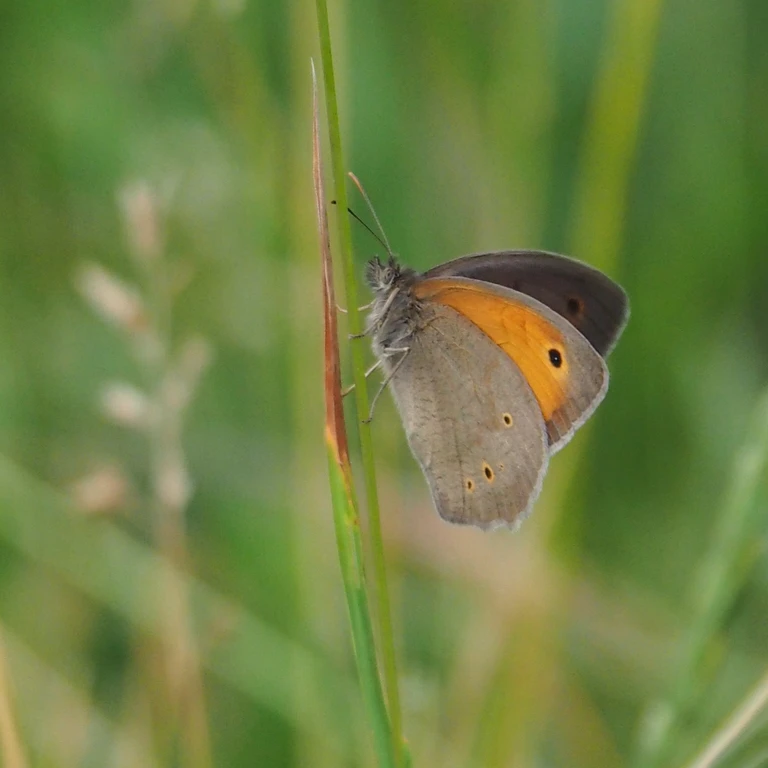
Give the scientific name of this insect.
Maniola jurtina
